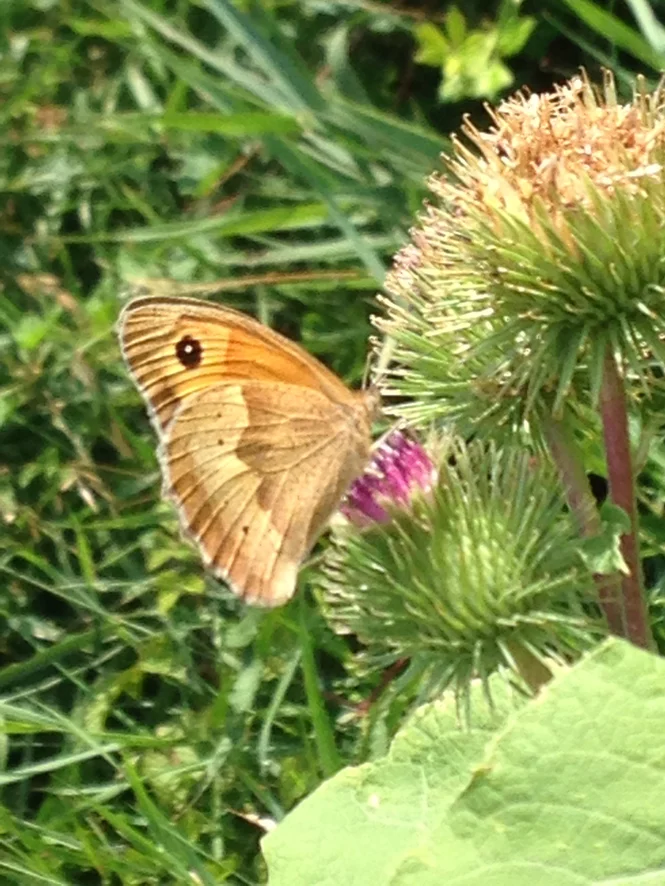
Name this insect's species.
Maniola jurtina
